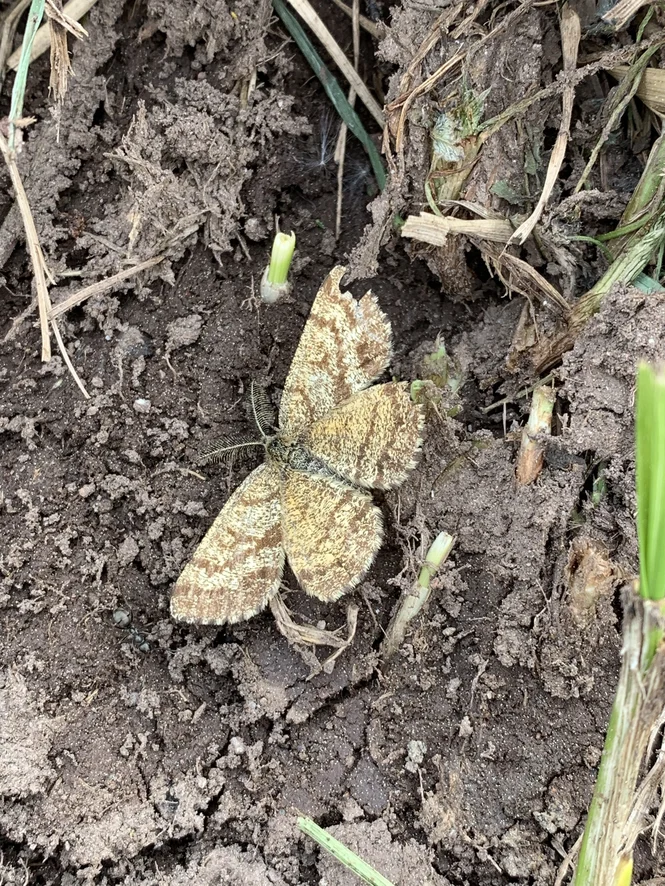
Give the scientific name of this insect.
Ematurga atomaria
